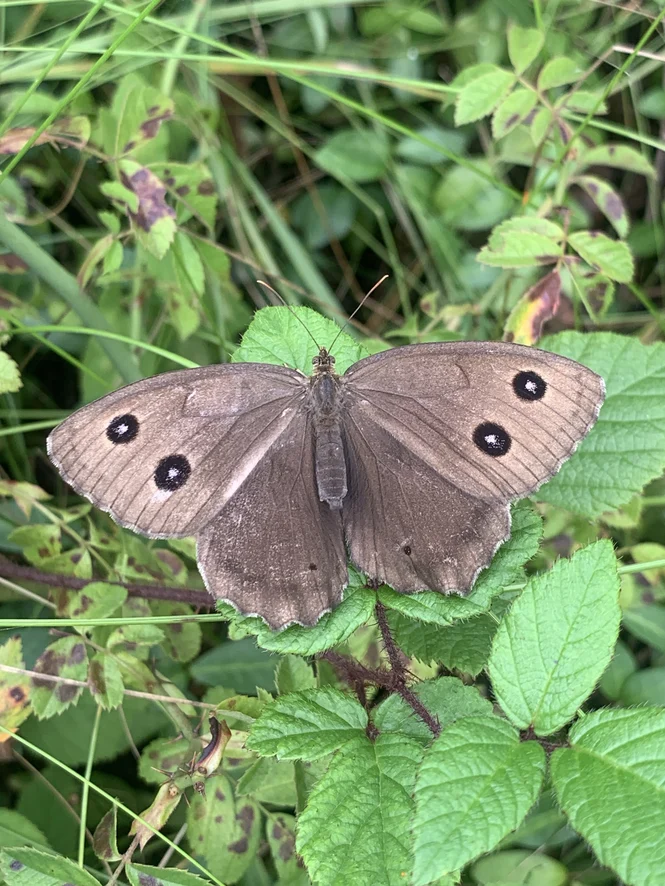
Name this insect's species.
Minois dryas
